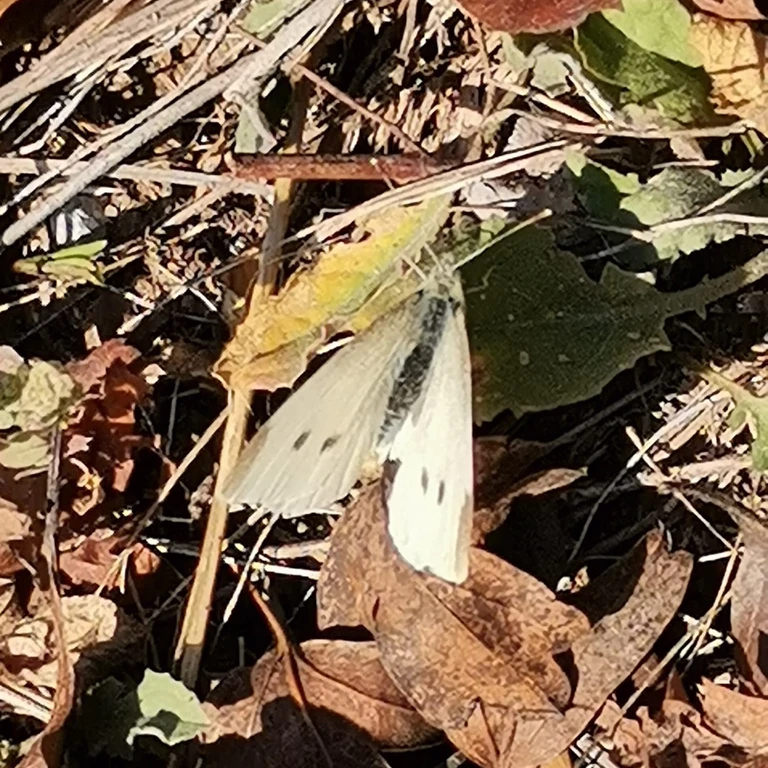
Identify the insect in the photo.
Pieris rapae
